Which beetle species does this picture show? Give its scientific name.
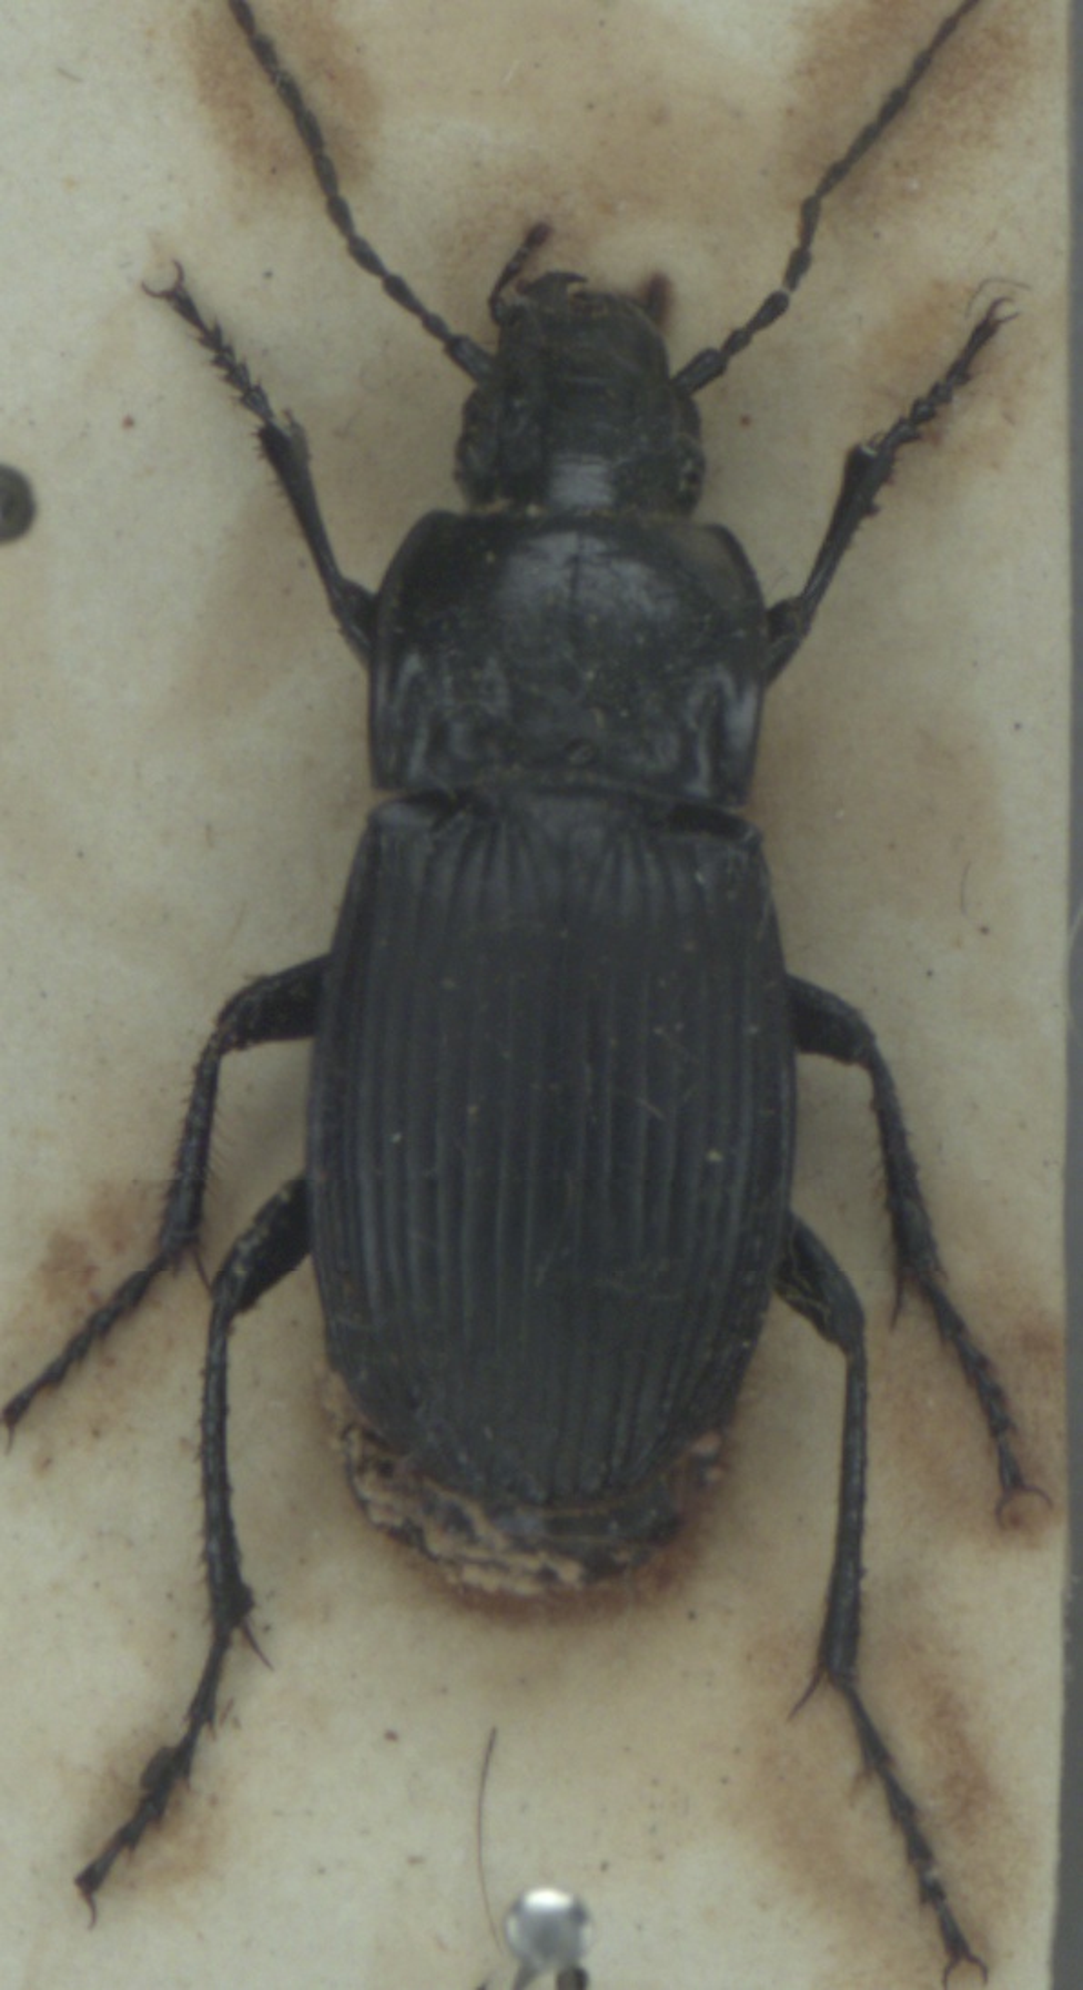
Abax parallelepipedus
